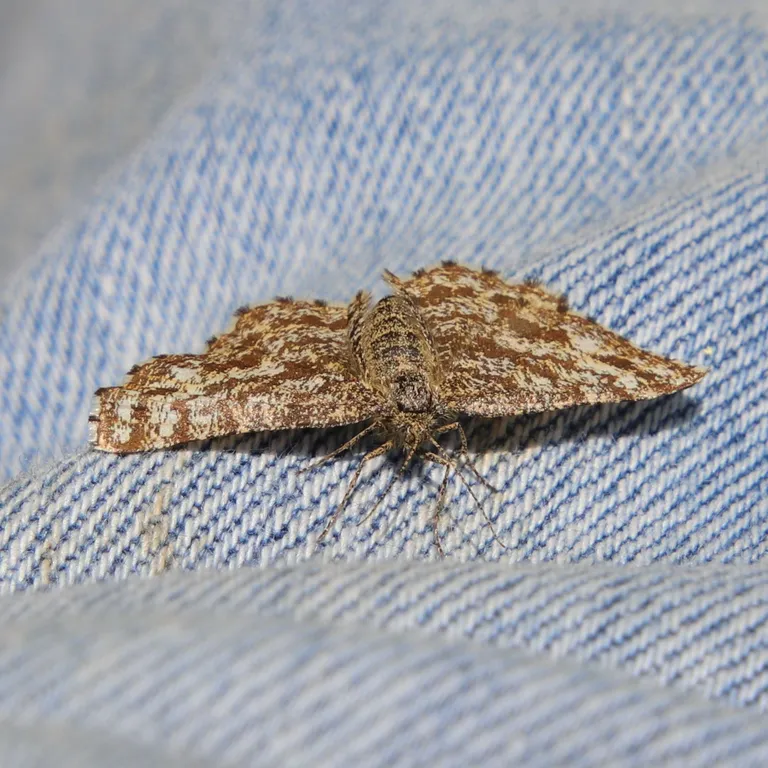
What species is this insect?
Ematurga atomaria
